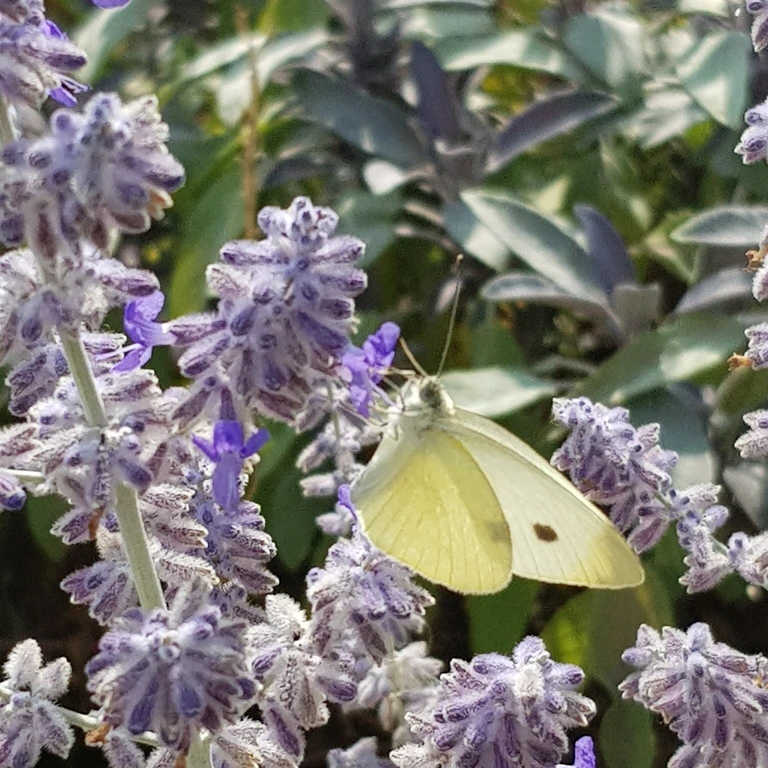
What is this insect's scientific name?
Pieris rapae
